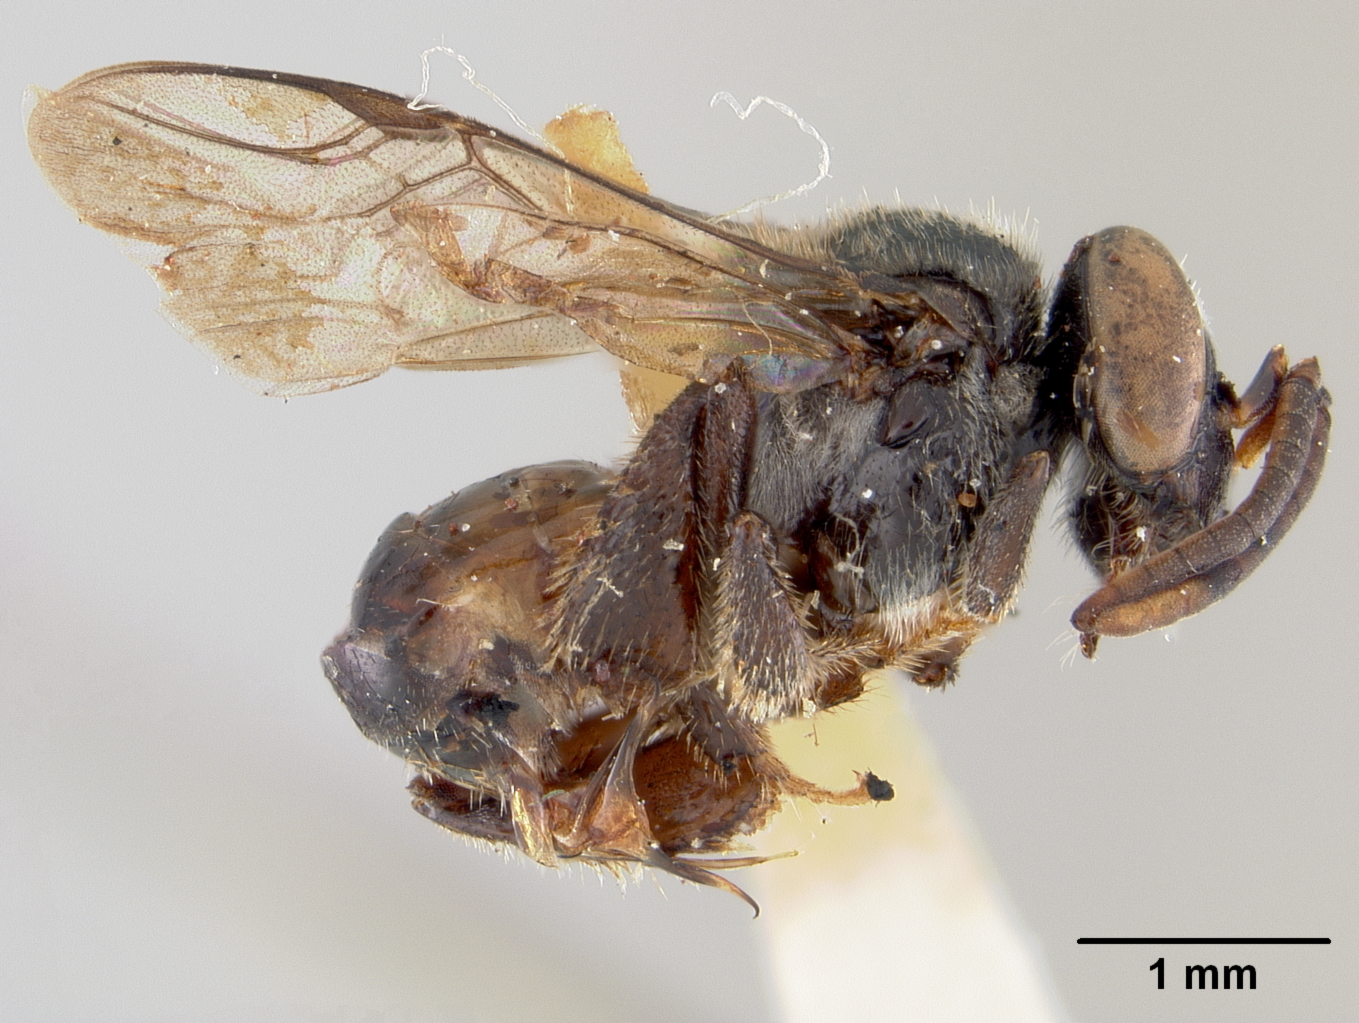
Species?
Trigona fusco-balteata
